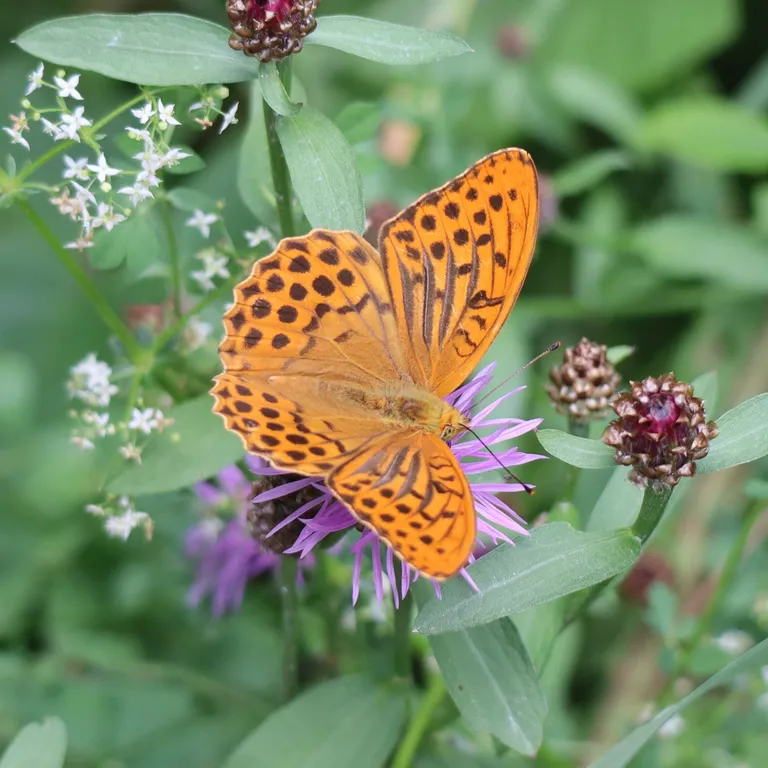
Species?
Argynnis paphia
